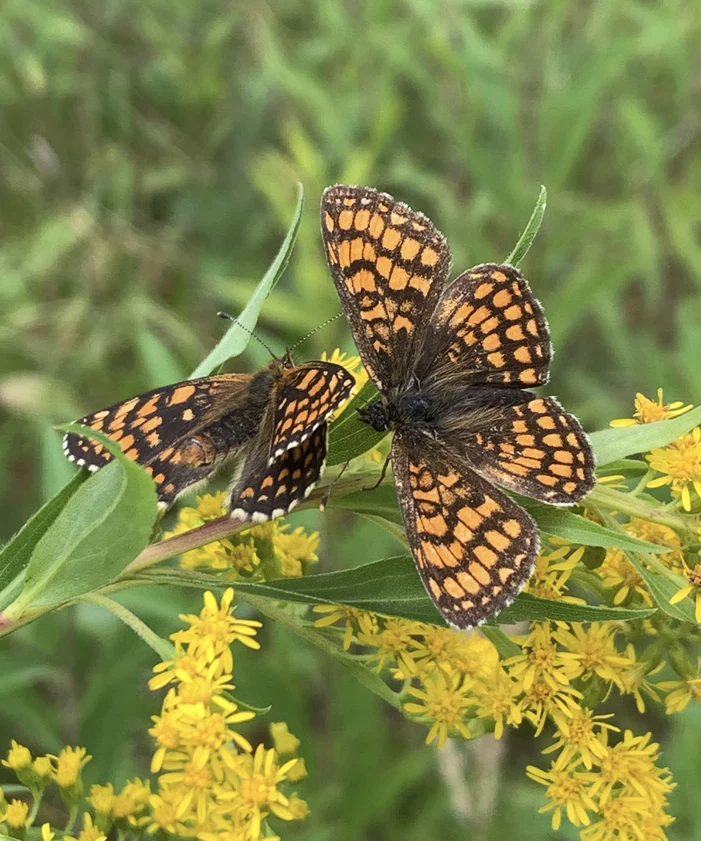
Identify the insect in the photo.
Melitaea athalia
